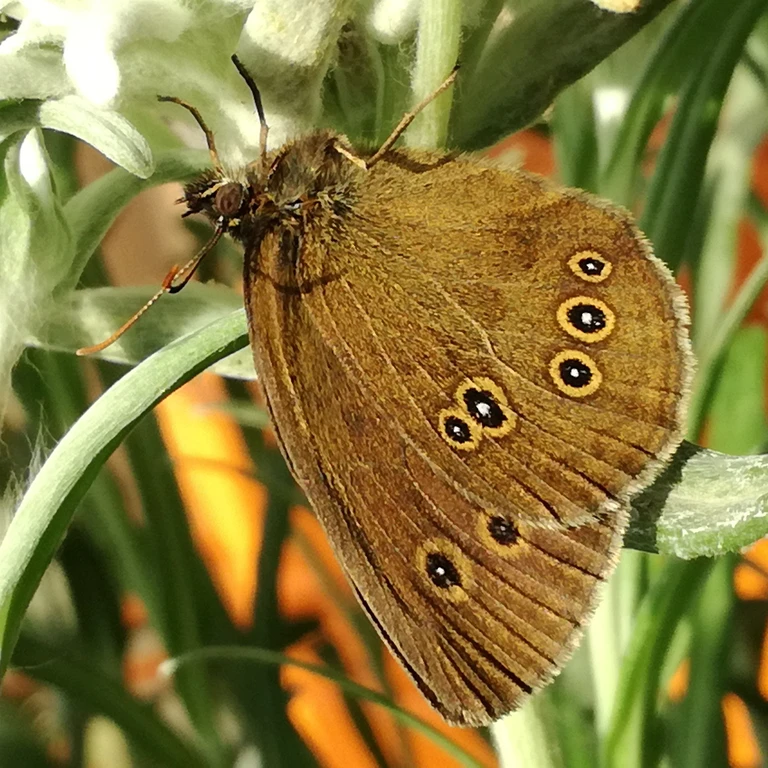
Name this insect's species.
Aphantopus hyperantus
